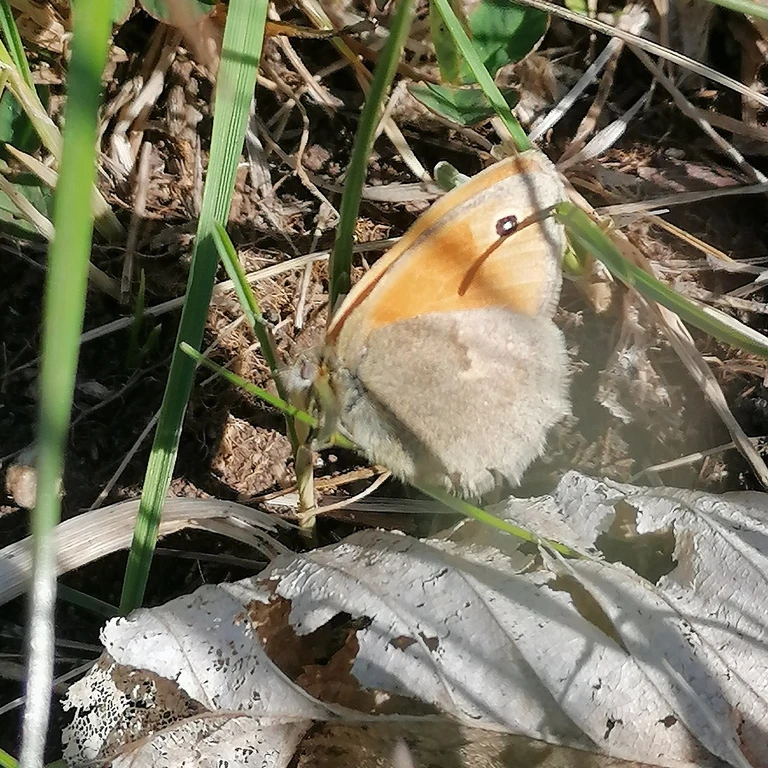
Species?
Coenonympha pamphilus
